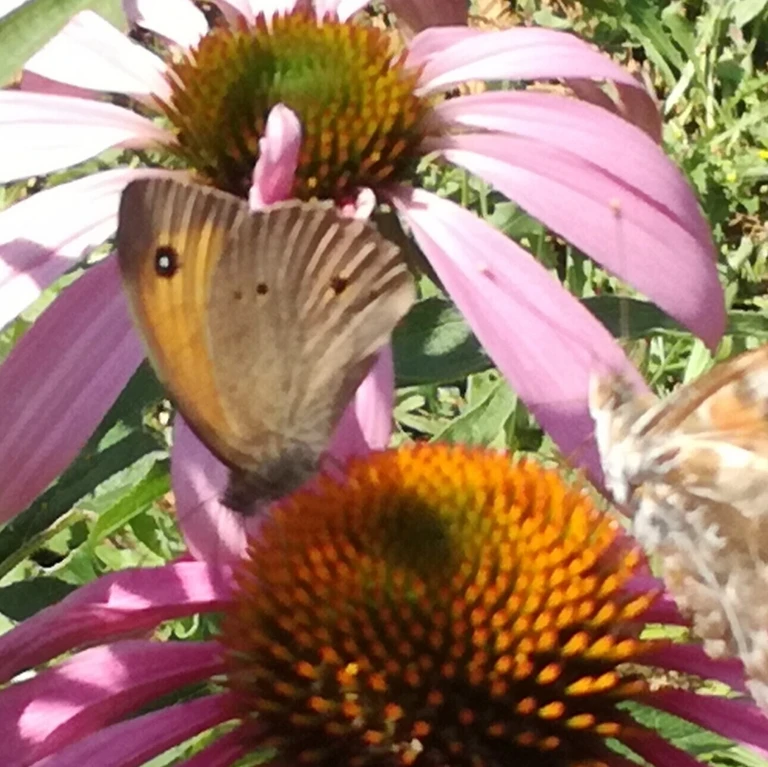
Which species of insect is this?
Maniola jurtina
